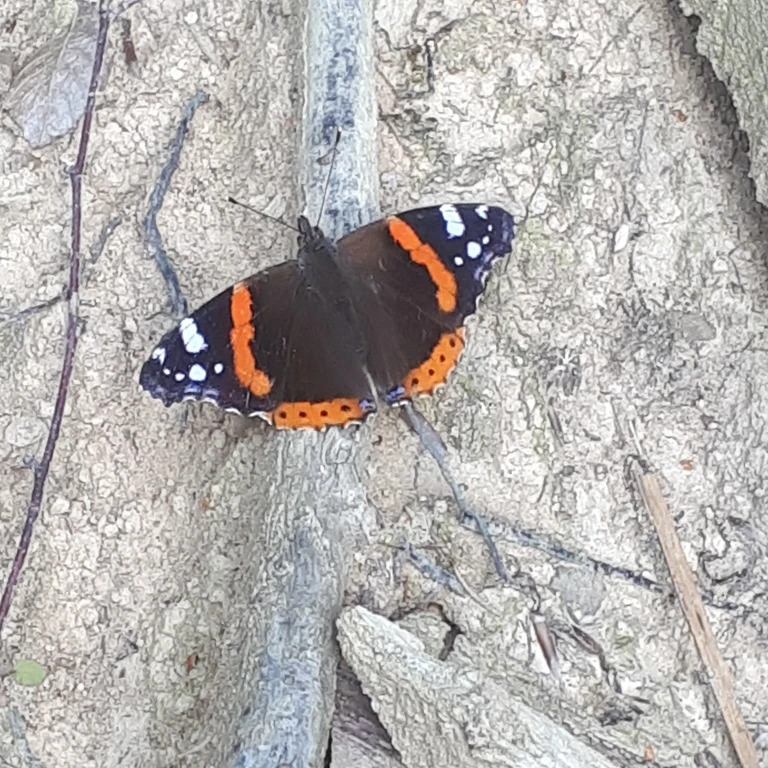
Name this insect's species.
Vanessa atalanta
